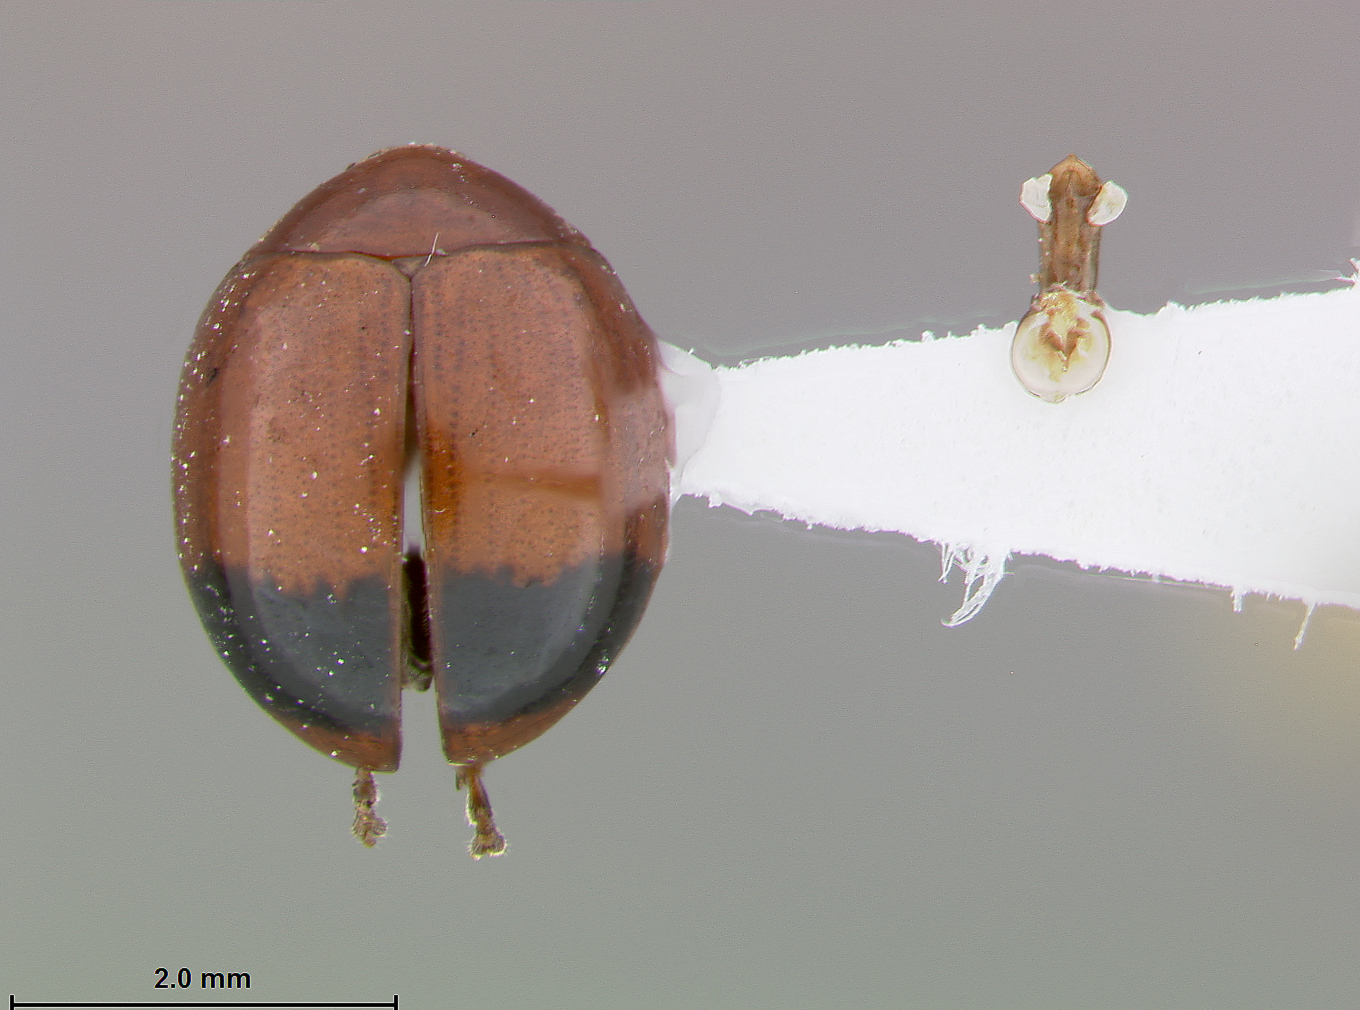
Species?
Argopistes turnbowi
